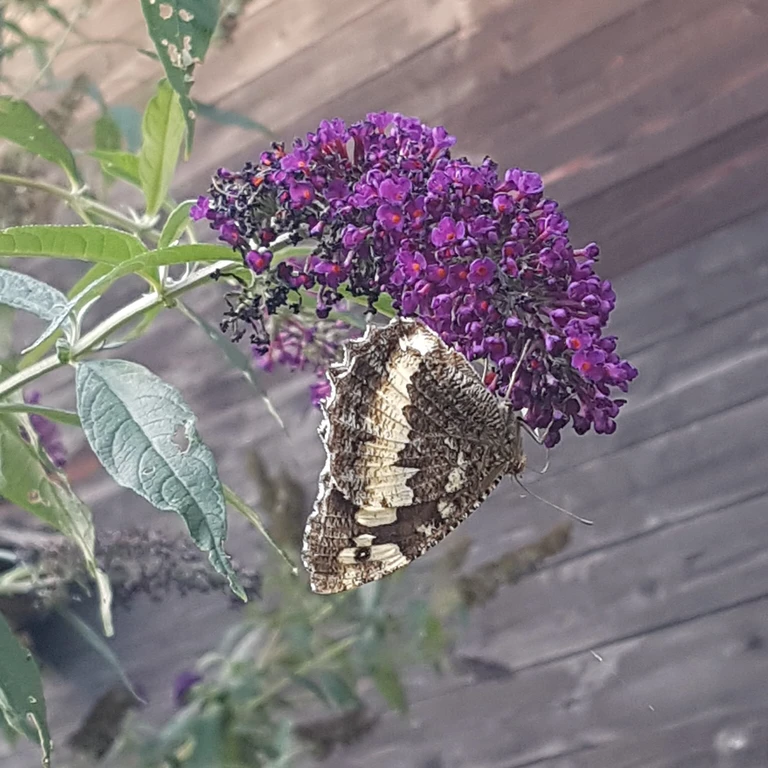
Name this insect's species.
Brintesia circe
